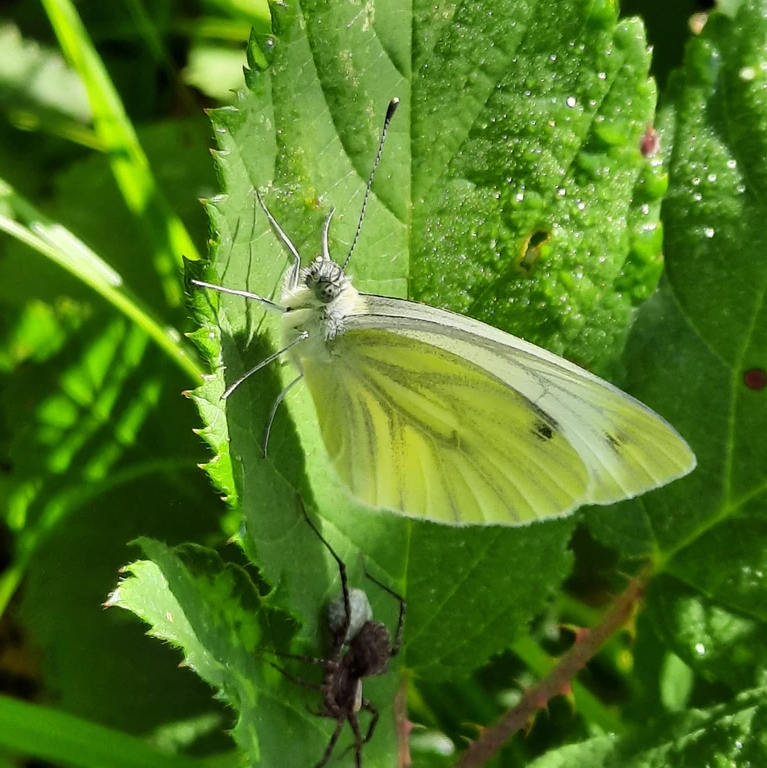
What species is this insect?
Pieris napi
